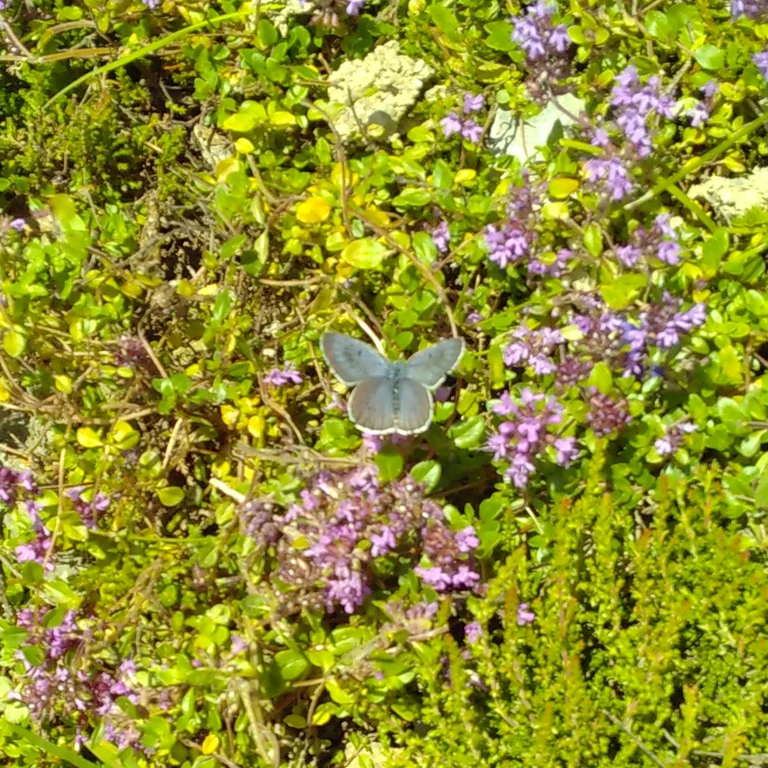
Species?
Phengaris arion (also Maculinea arion)
